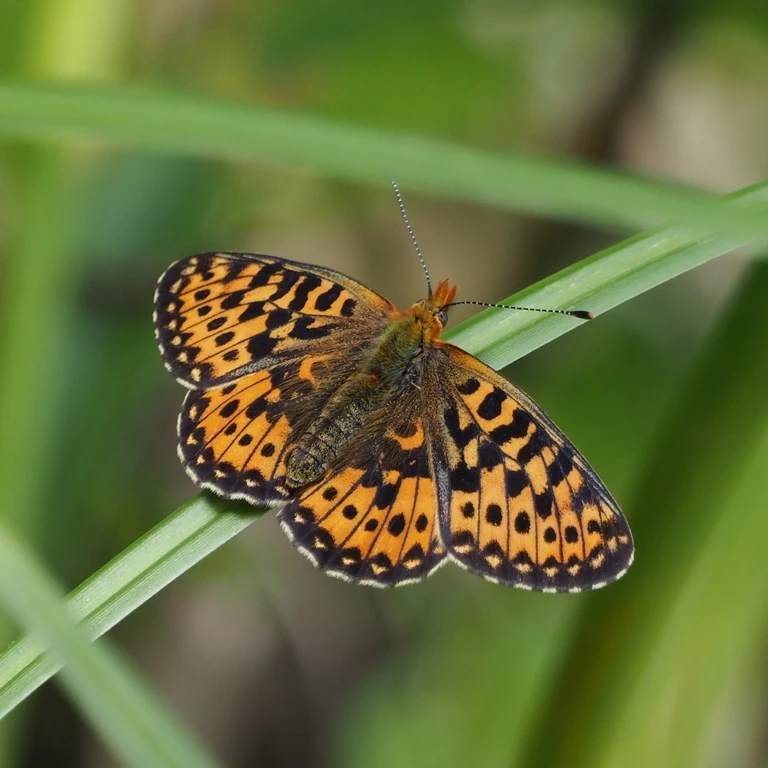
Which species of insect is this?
Boloria euphrosyne (also Clossiana euphrosyne)
